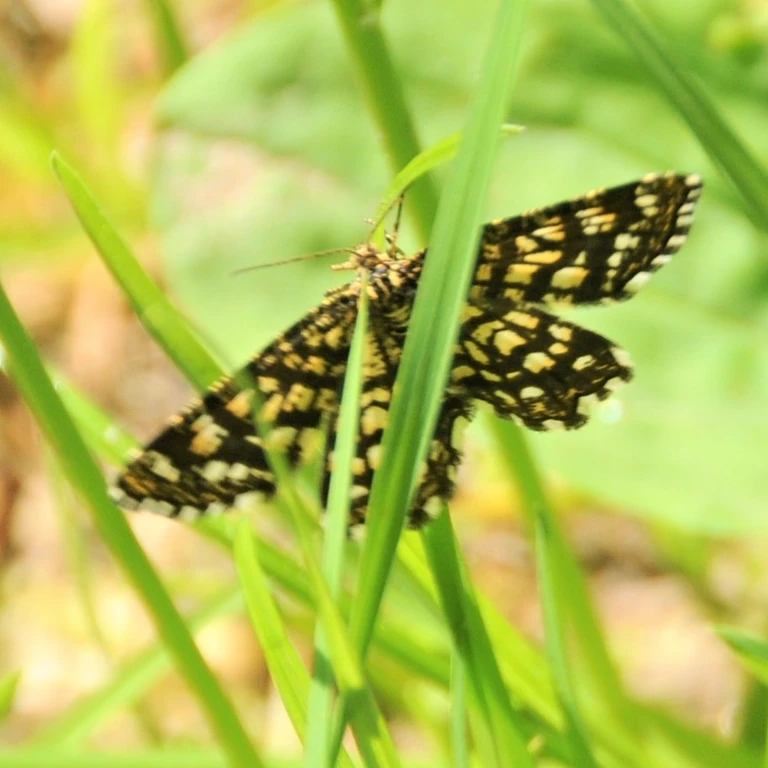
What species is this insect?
Chiasmia clathrata
